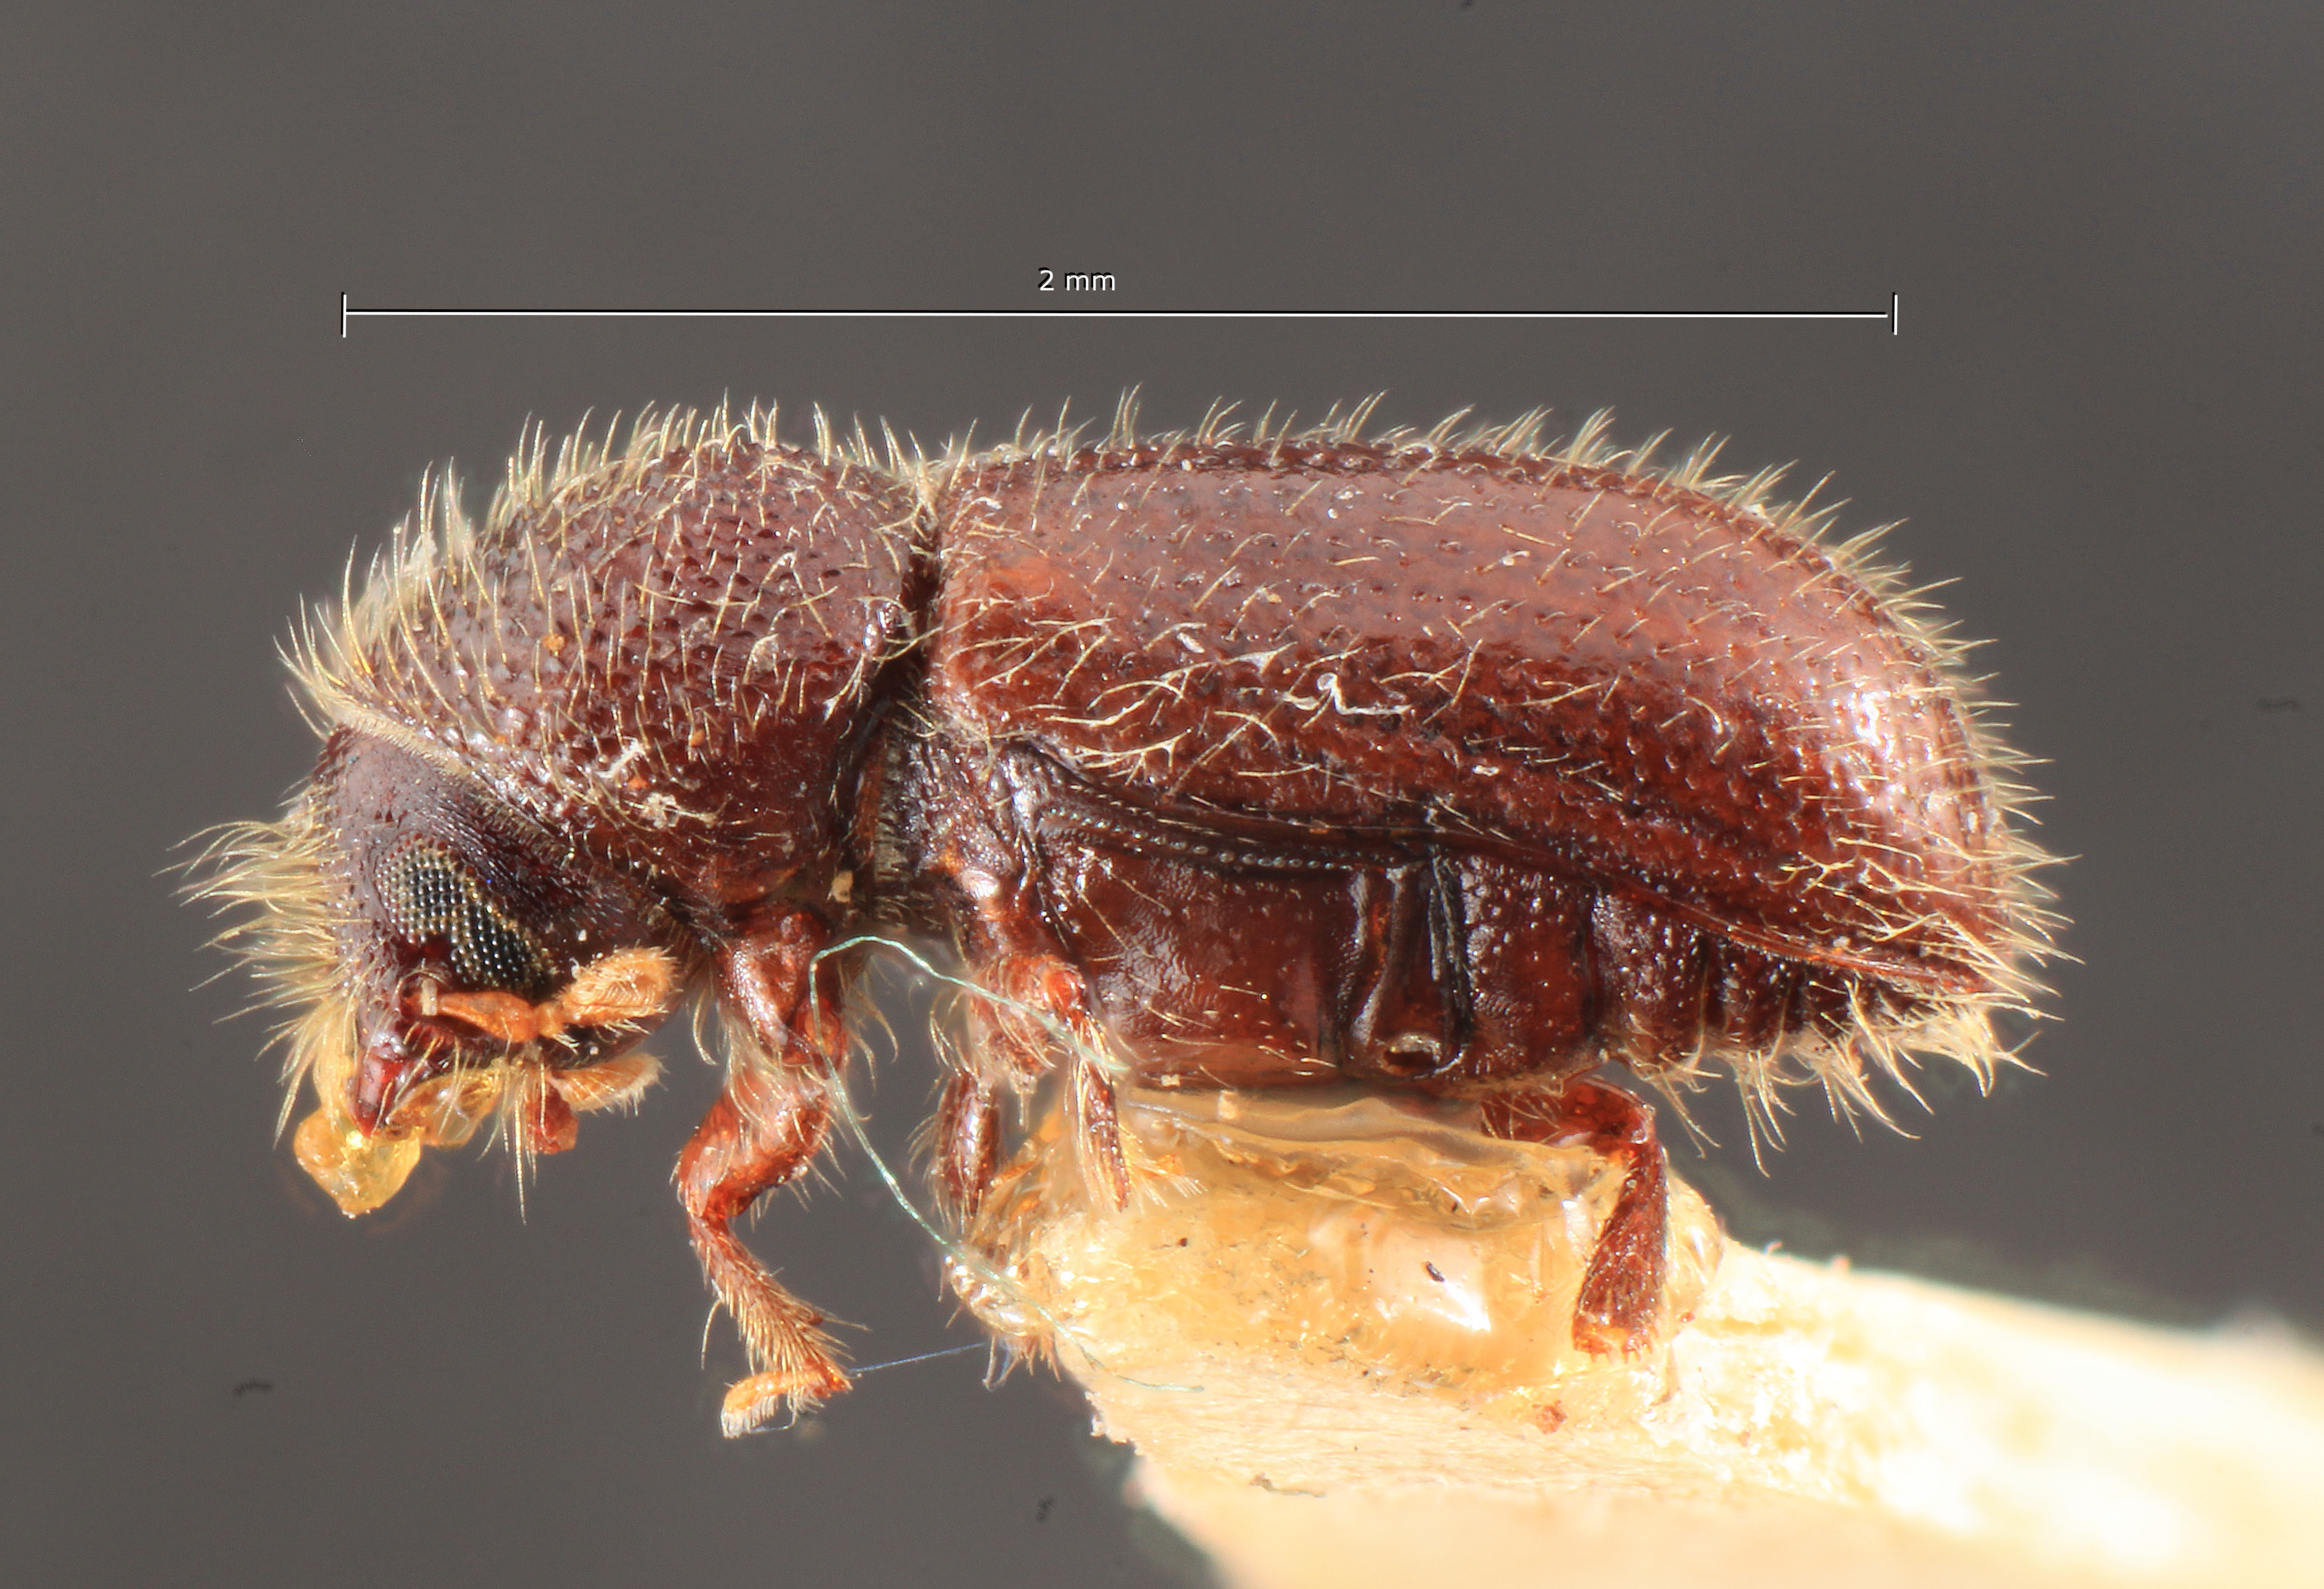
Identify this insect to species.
Dryocoetes picipennis
